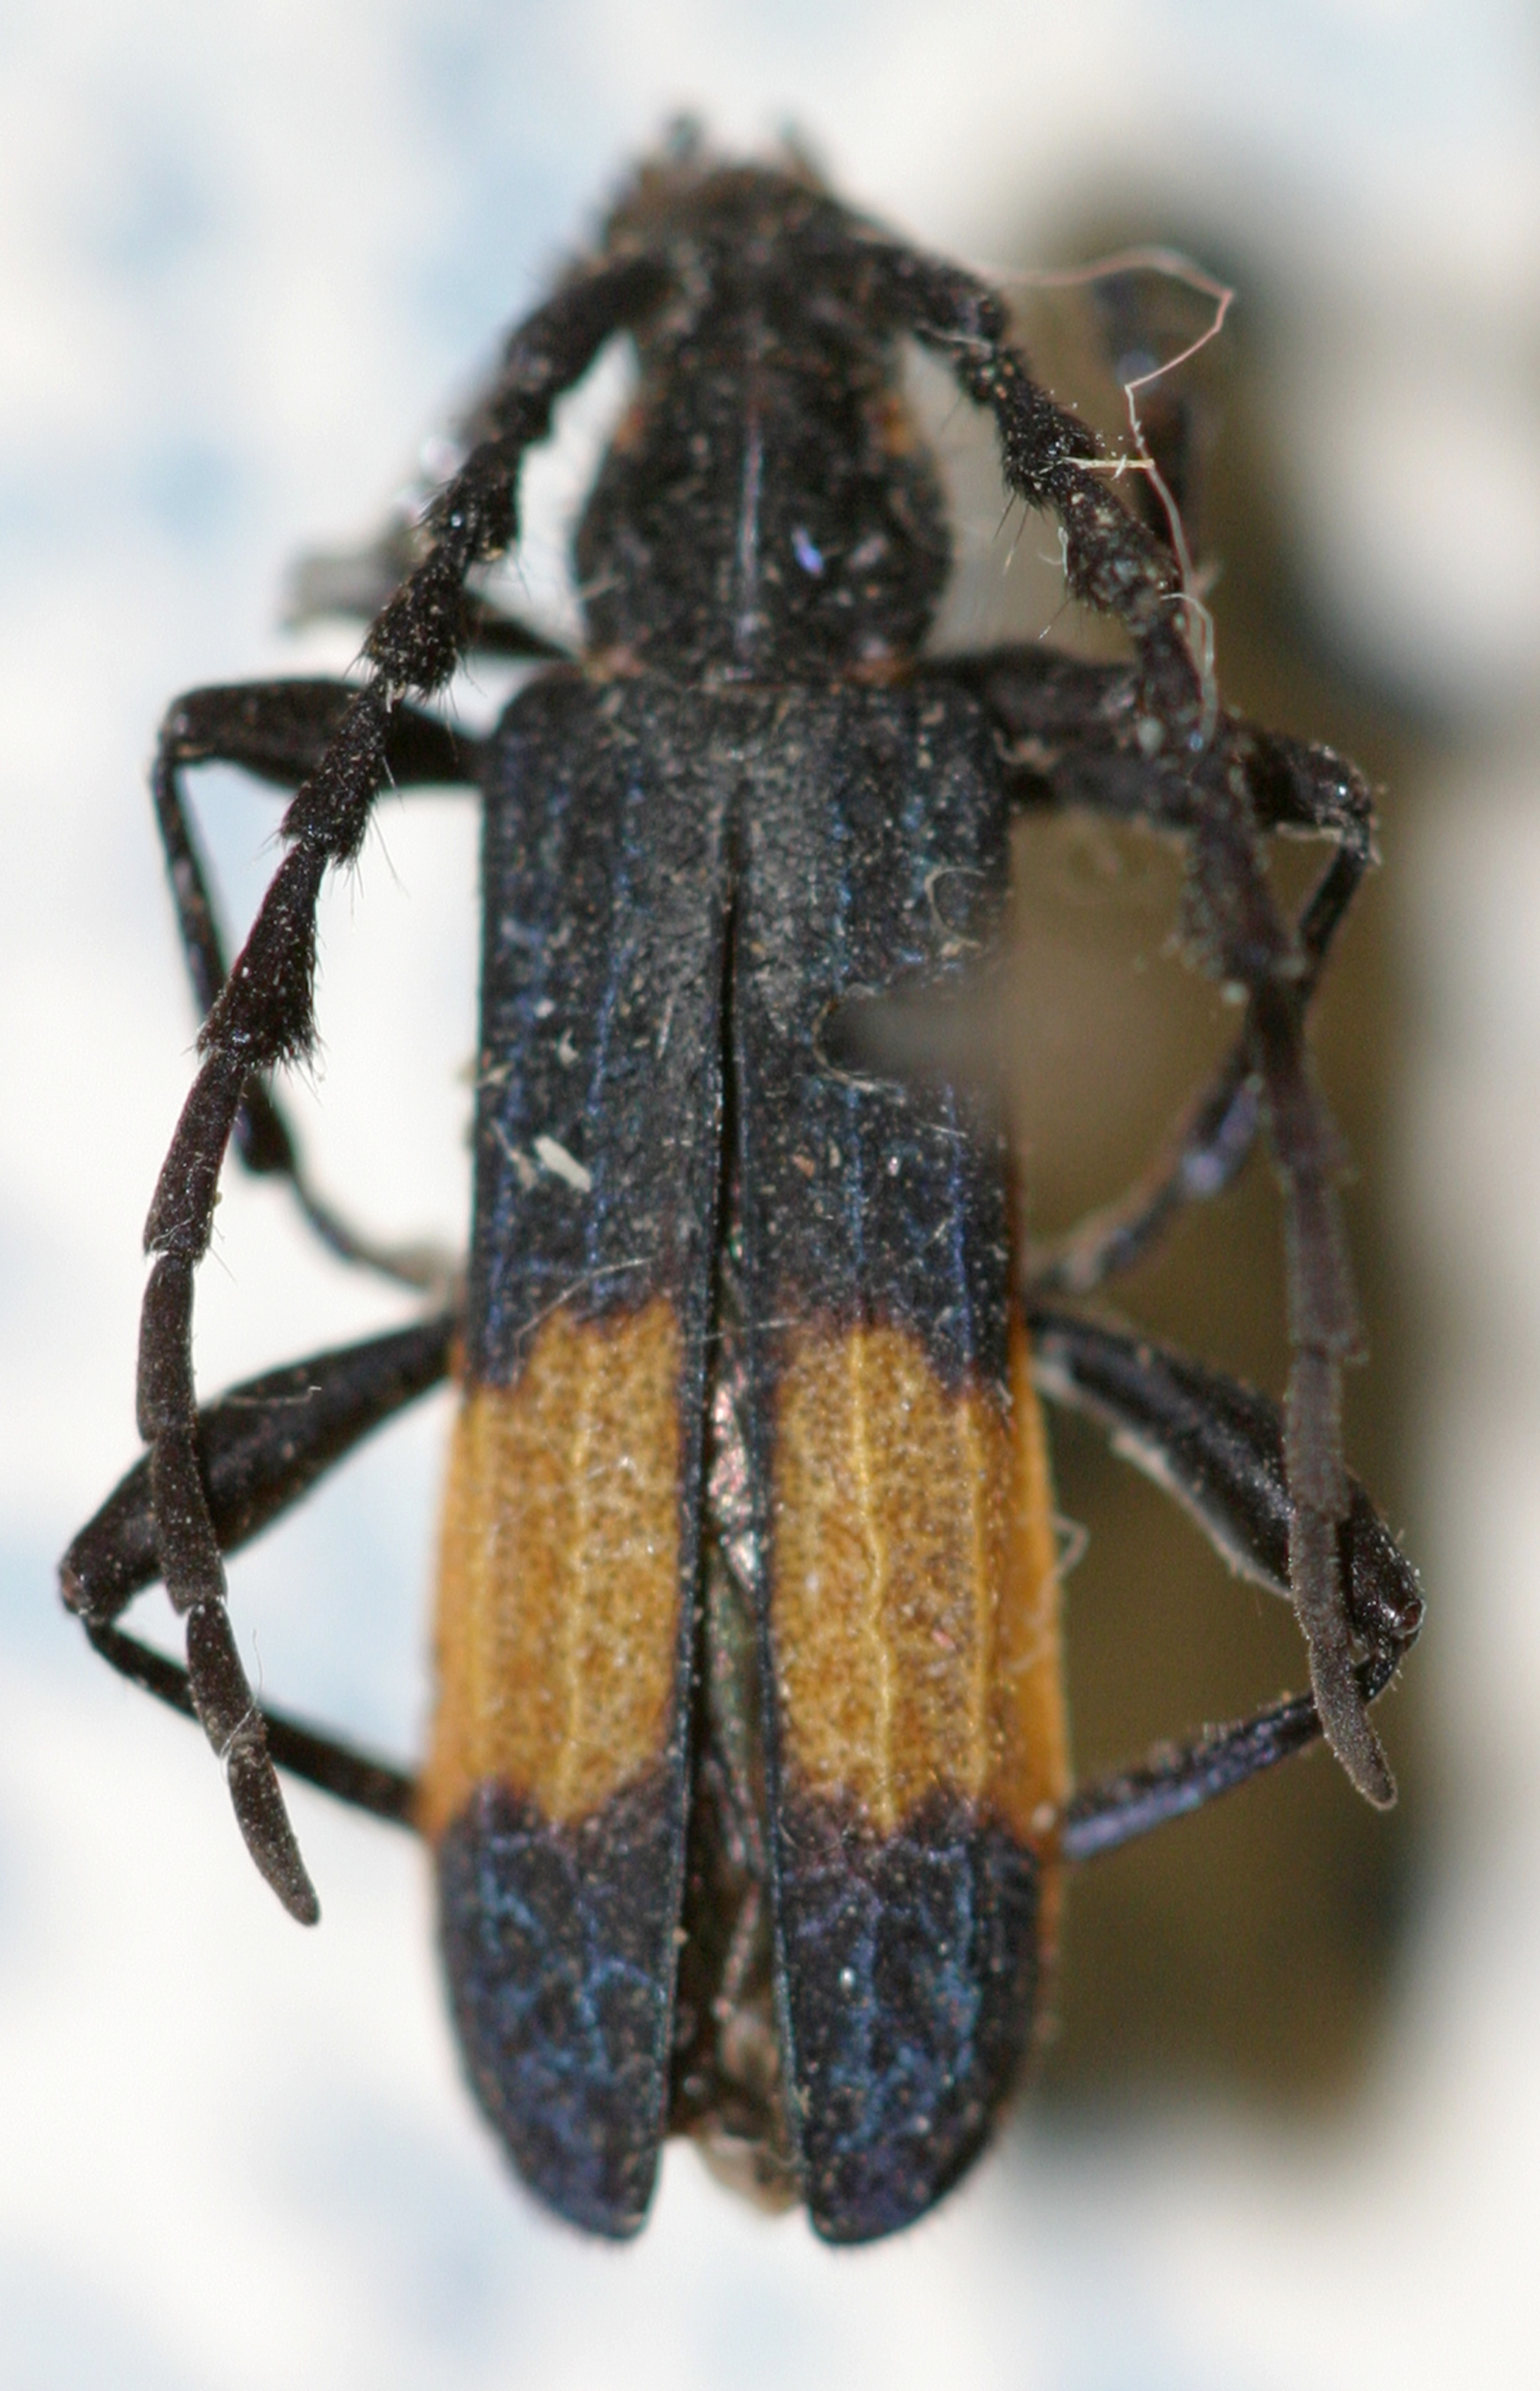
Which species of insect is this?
Pteroplatus anchora
